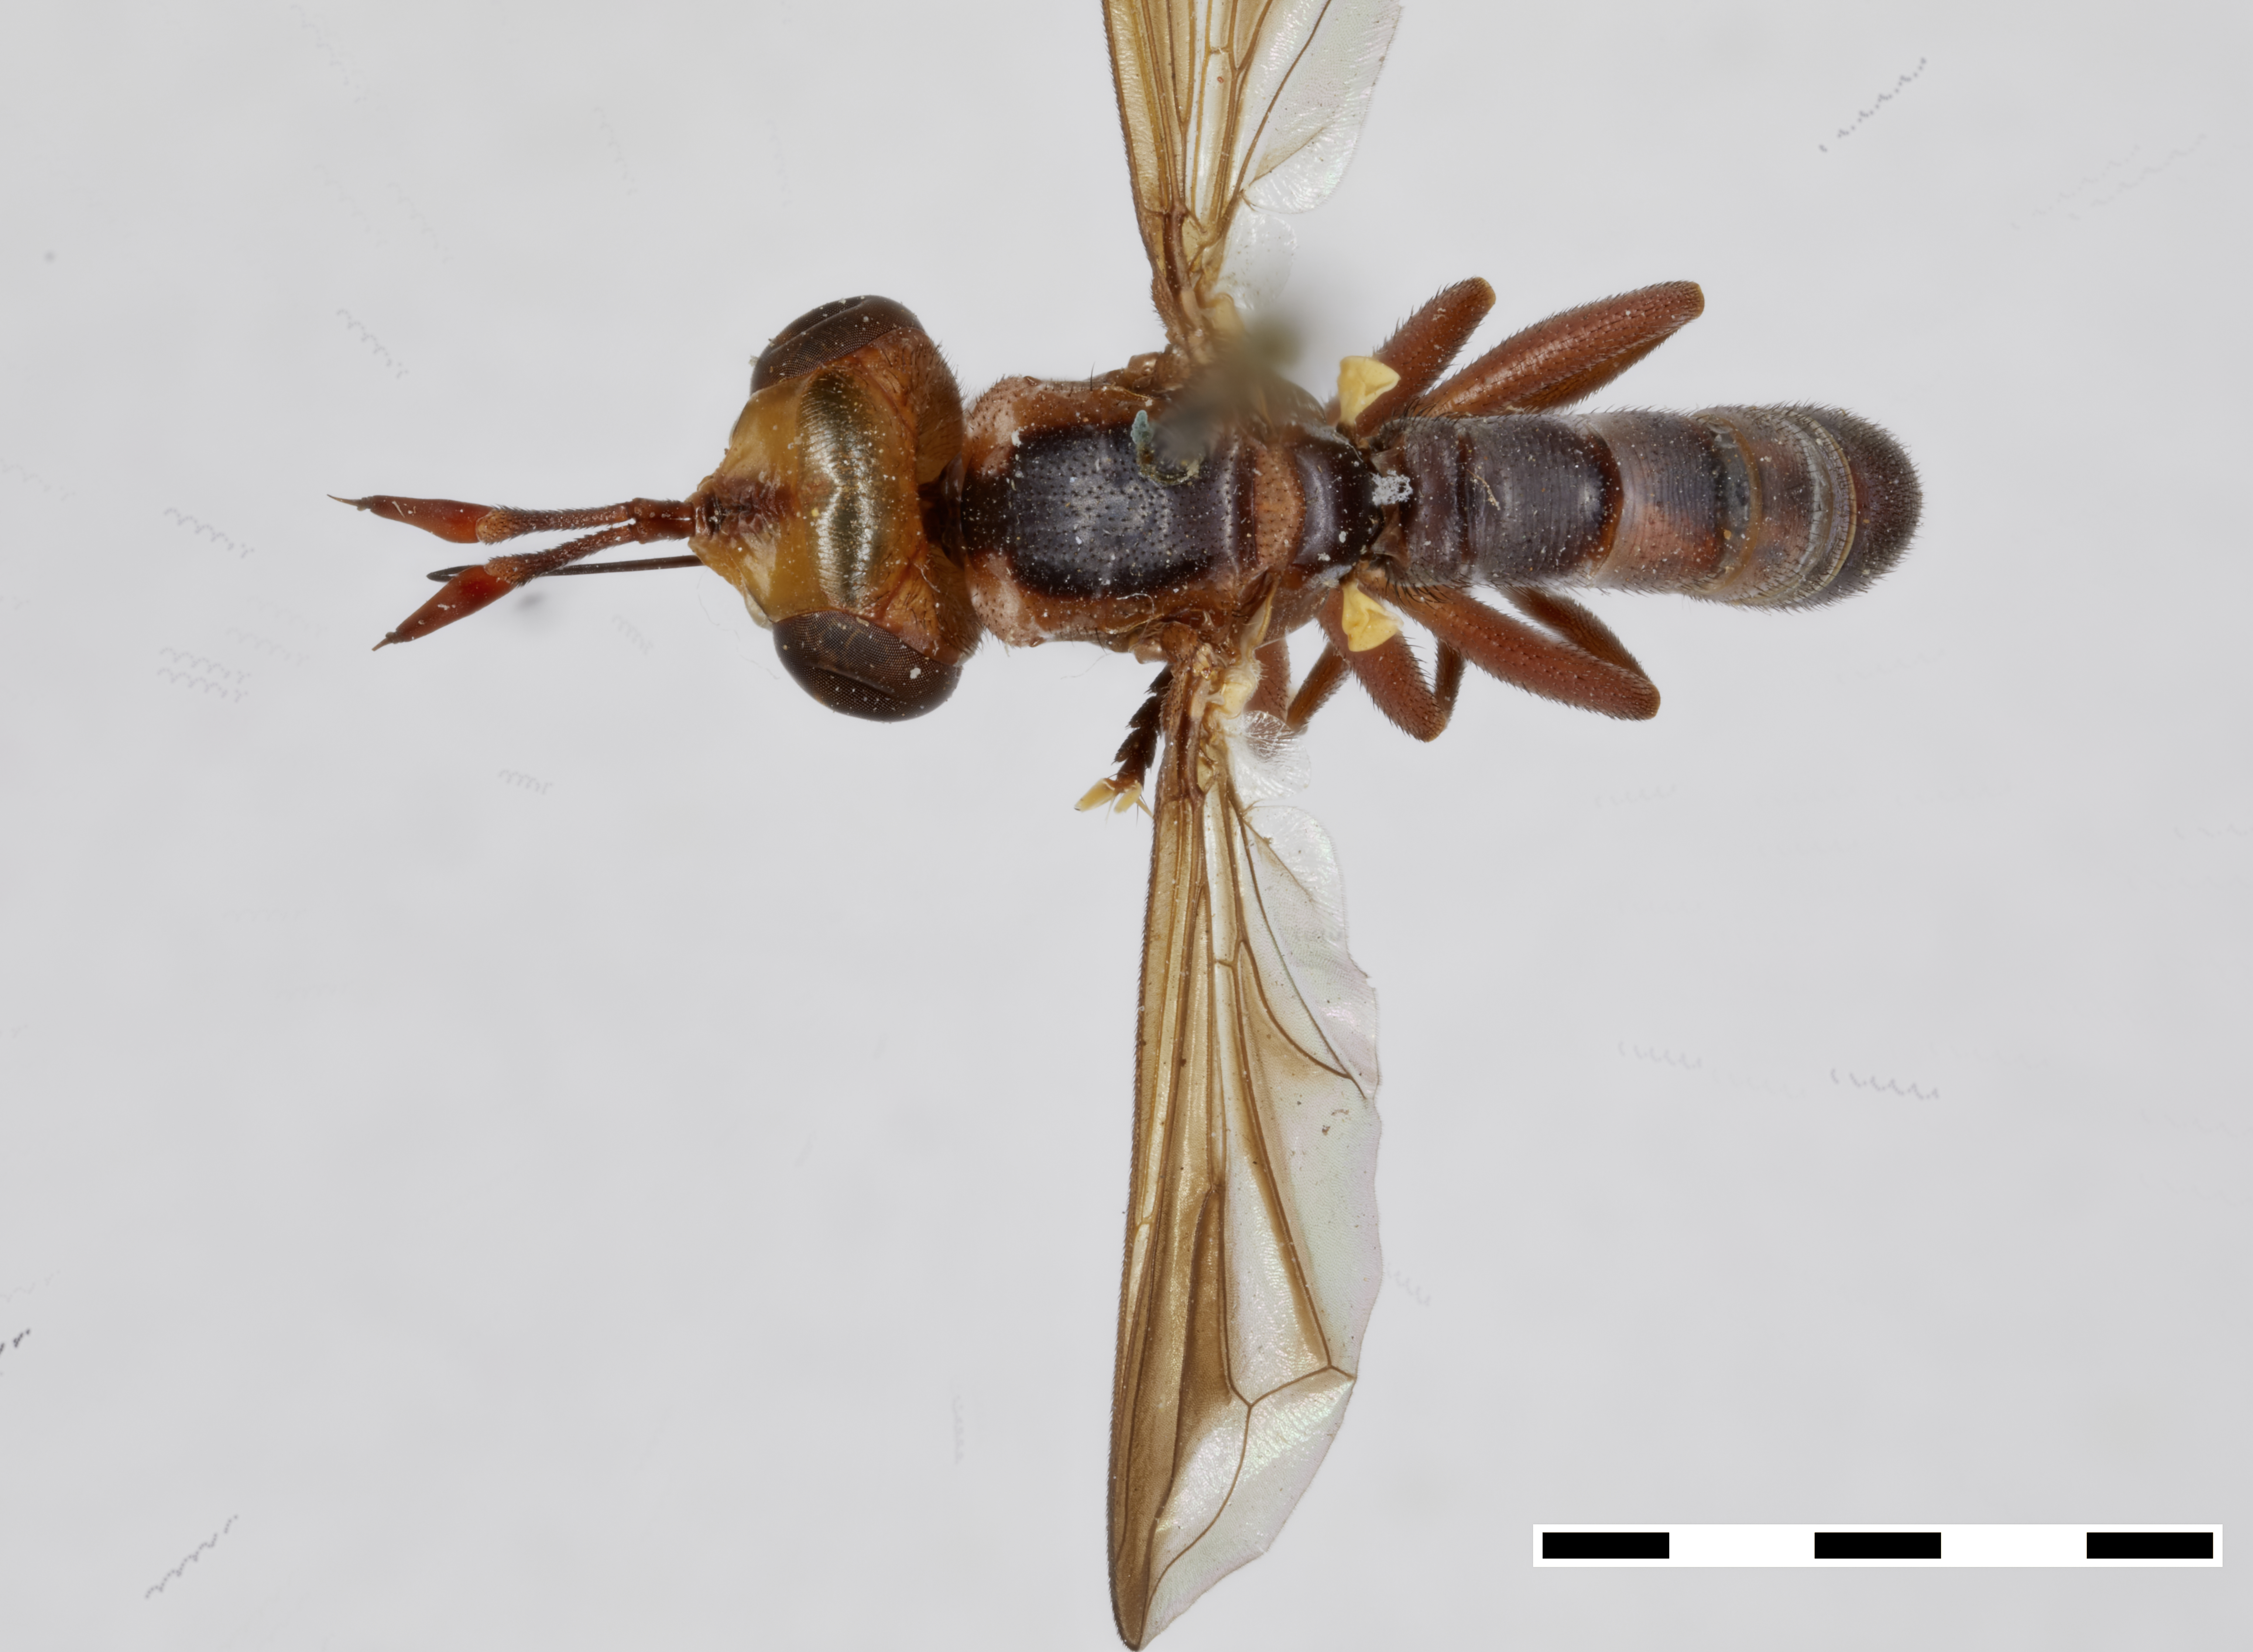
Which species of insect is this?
Conops zonatus
